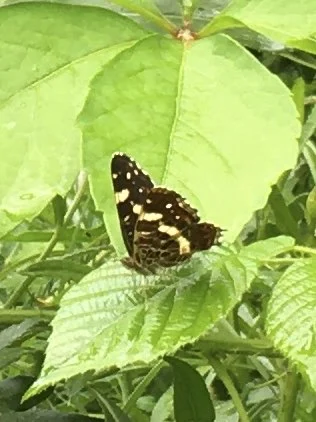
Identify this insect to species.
Araschnia levana
